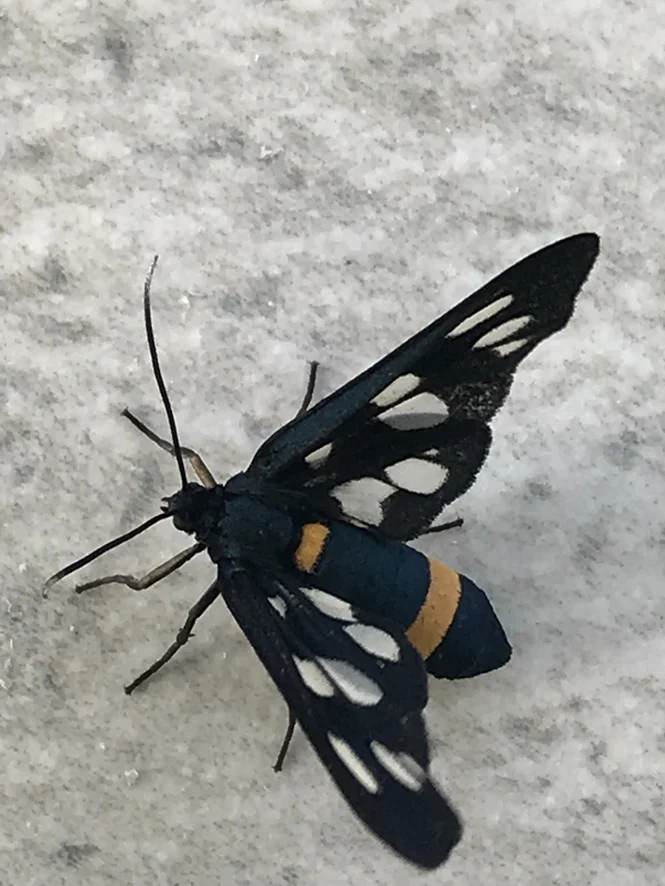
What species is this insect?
Amata phegea
